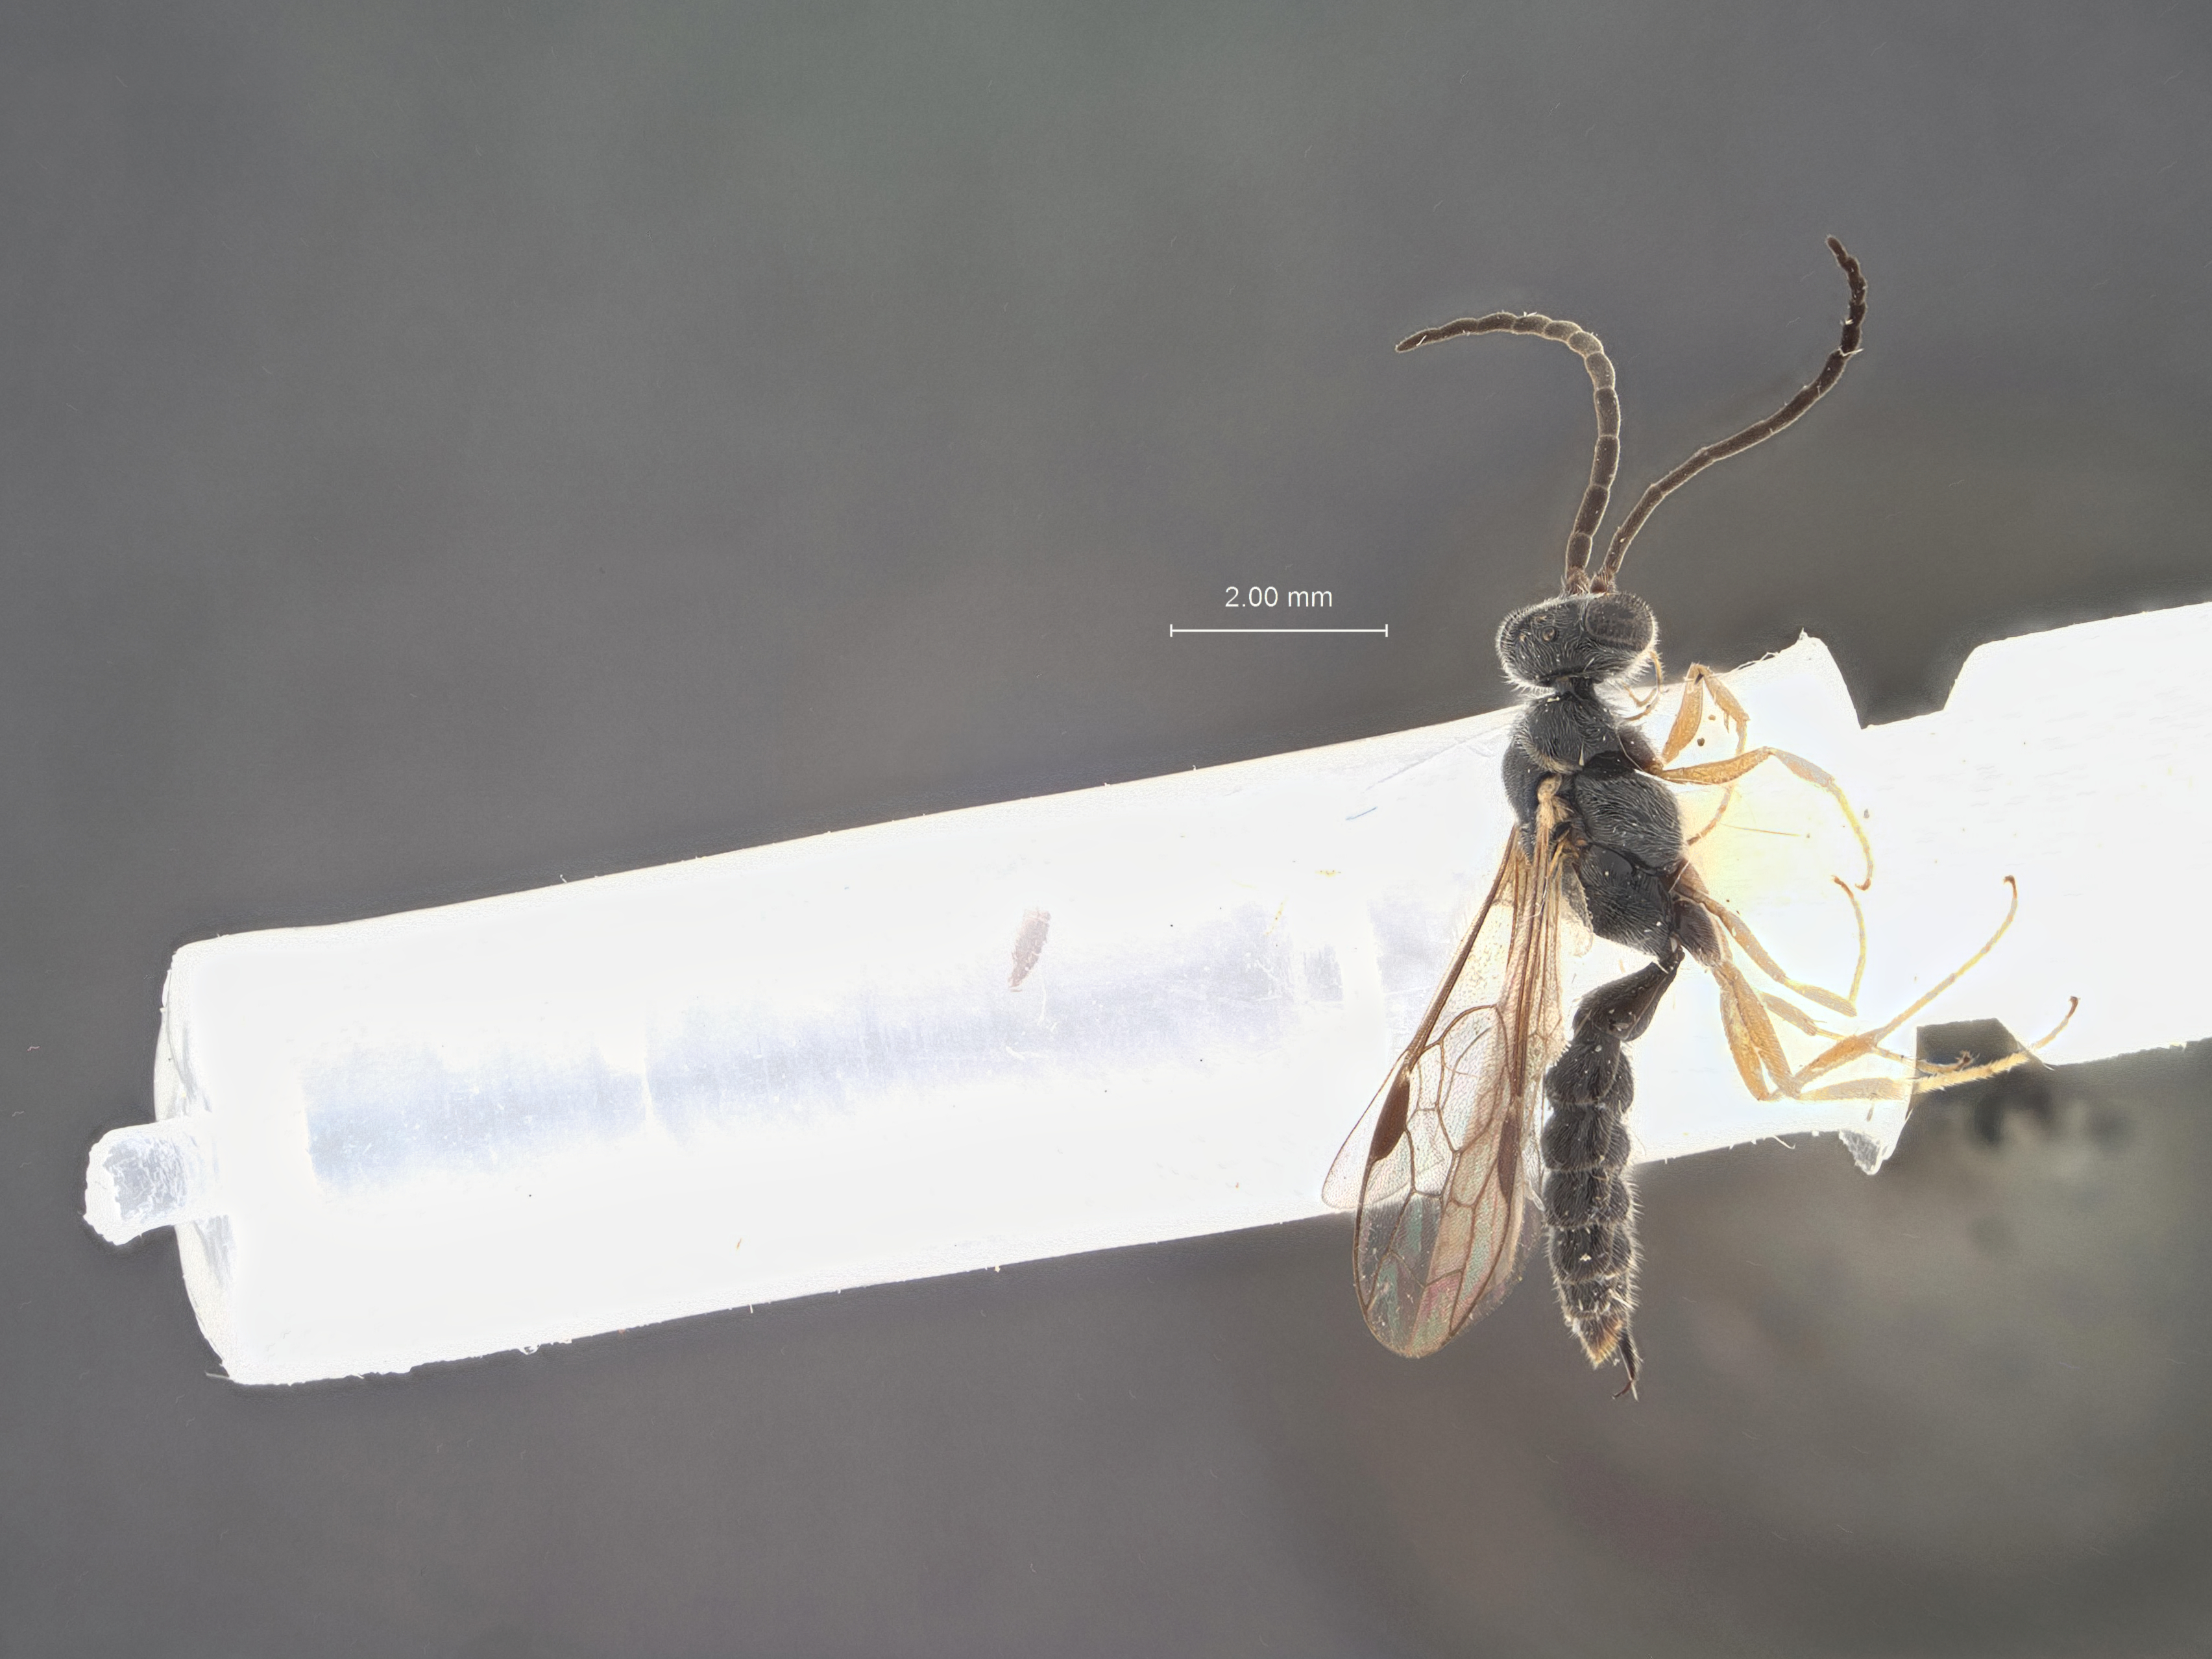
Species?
Methocha taprobane
